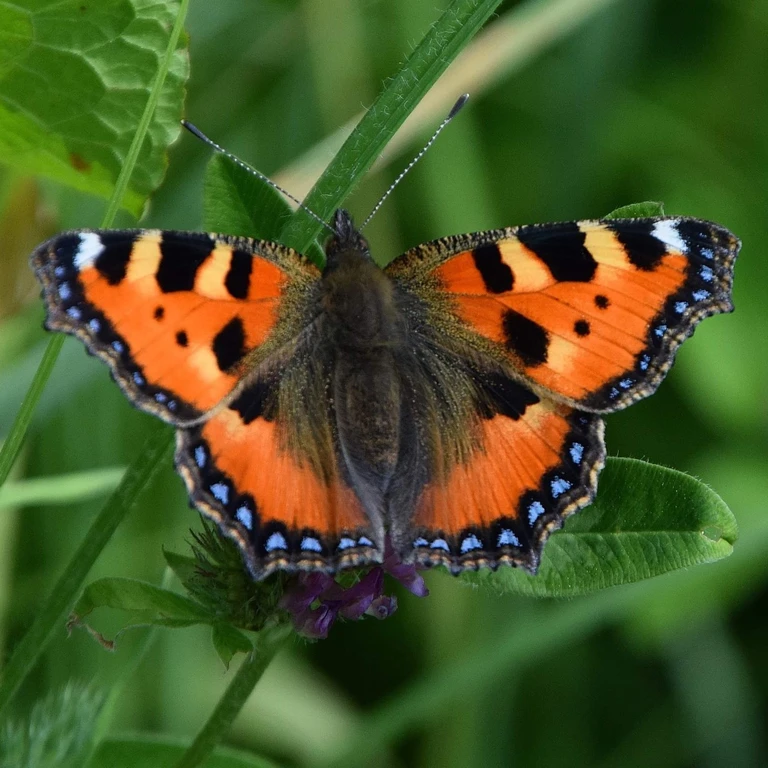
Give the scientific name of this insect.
Aglais urticae
